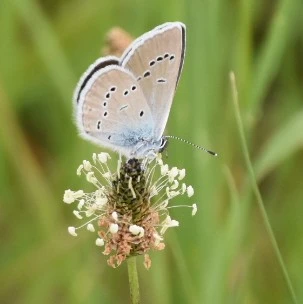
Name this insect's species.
Cyaniris semiargus
